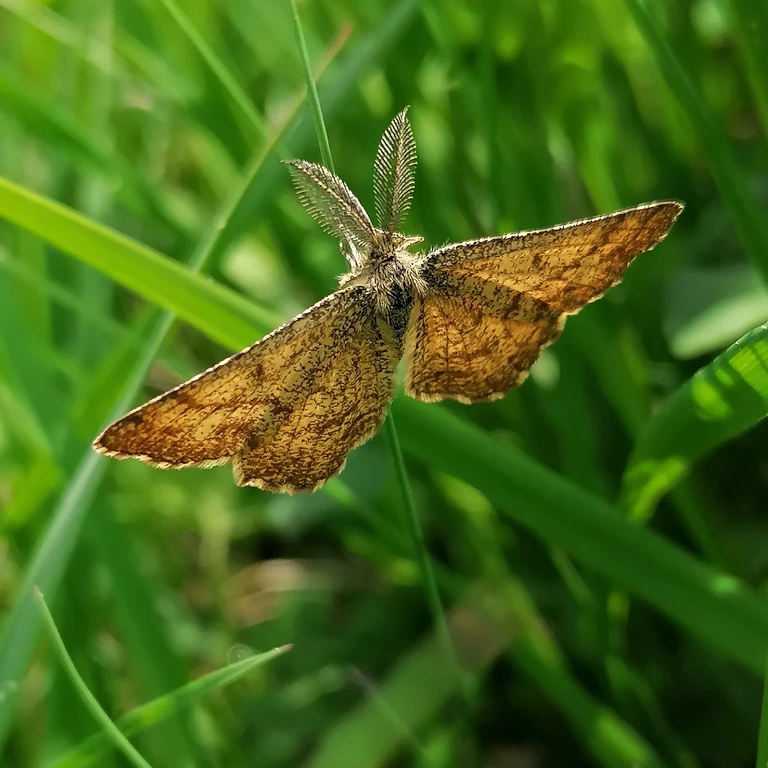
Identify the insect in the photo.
Ematurga atomaria
